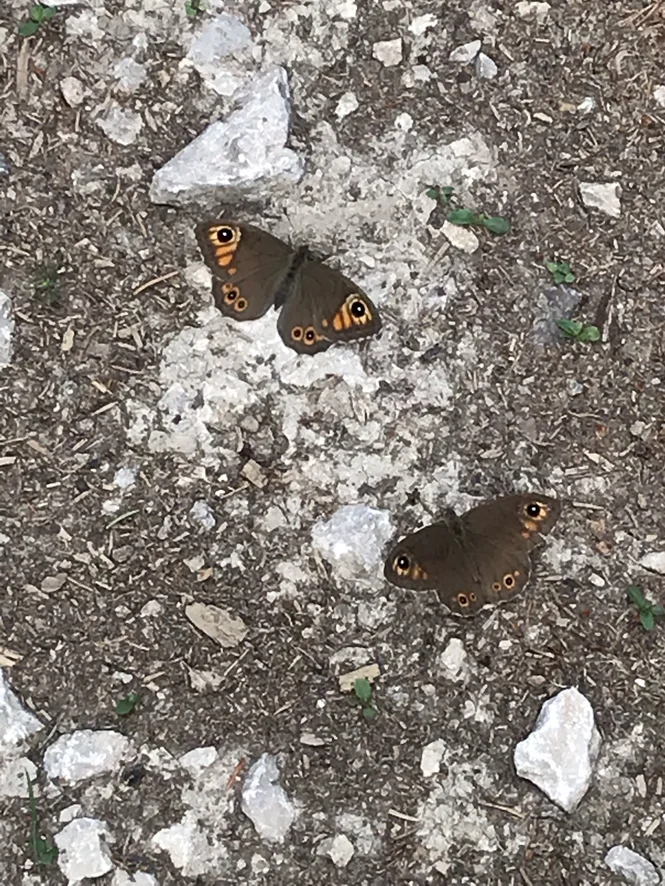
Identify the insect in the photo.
Lasiommata maera (also Pararge maera)
